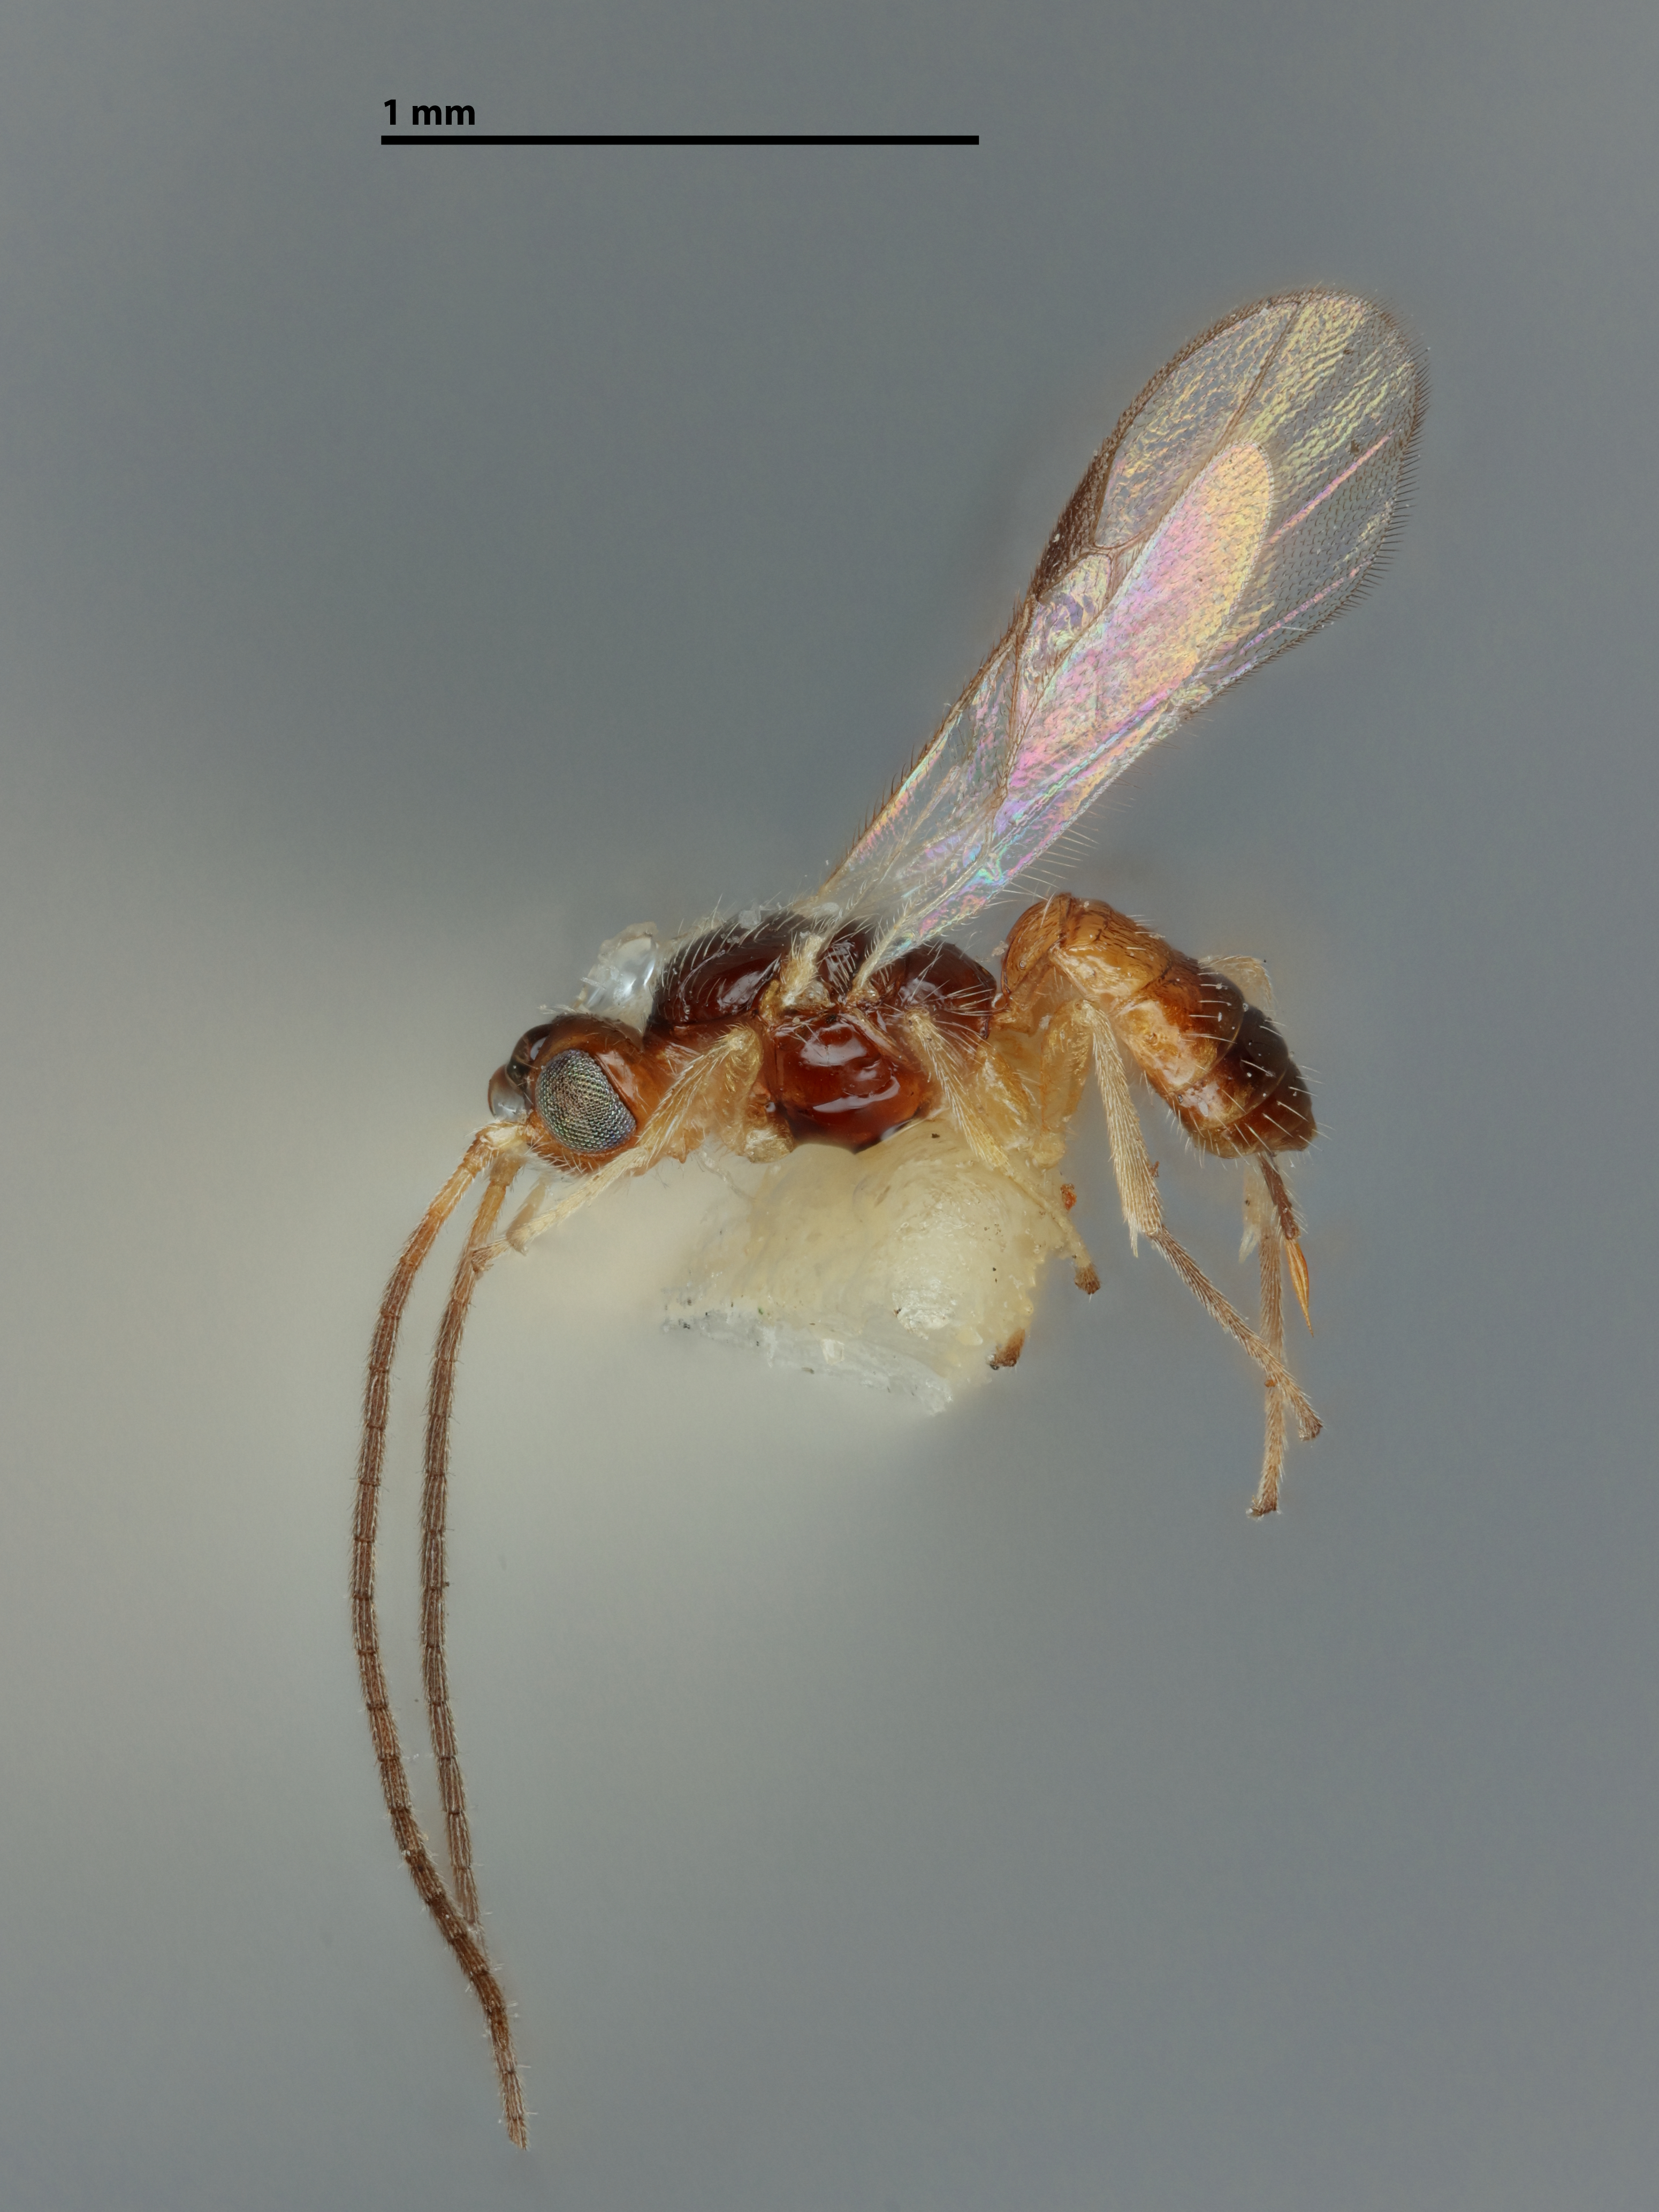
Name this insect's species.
Pseudognaptodon omissus
